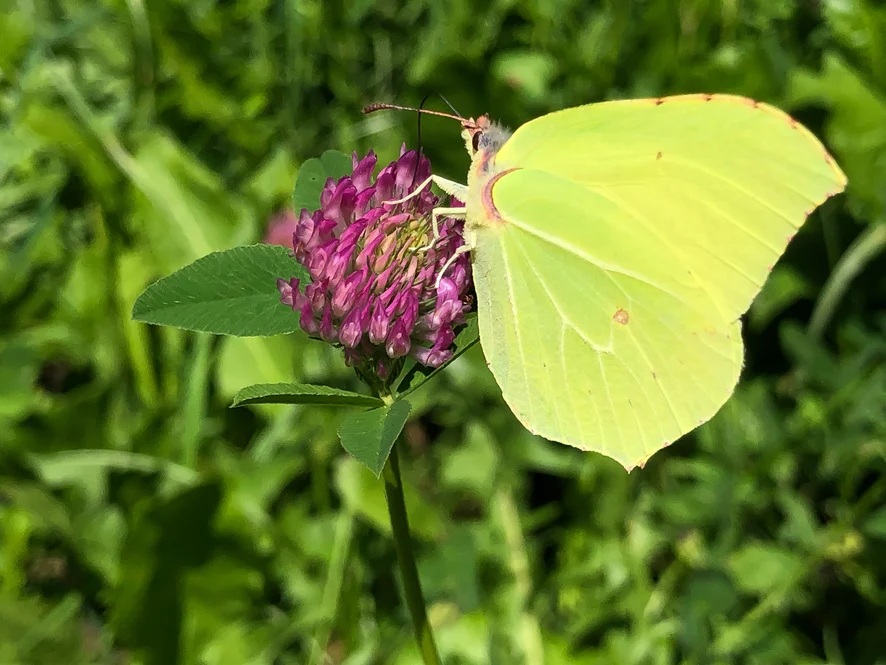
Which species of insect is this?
Gonepteryx rhamni
